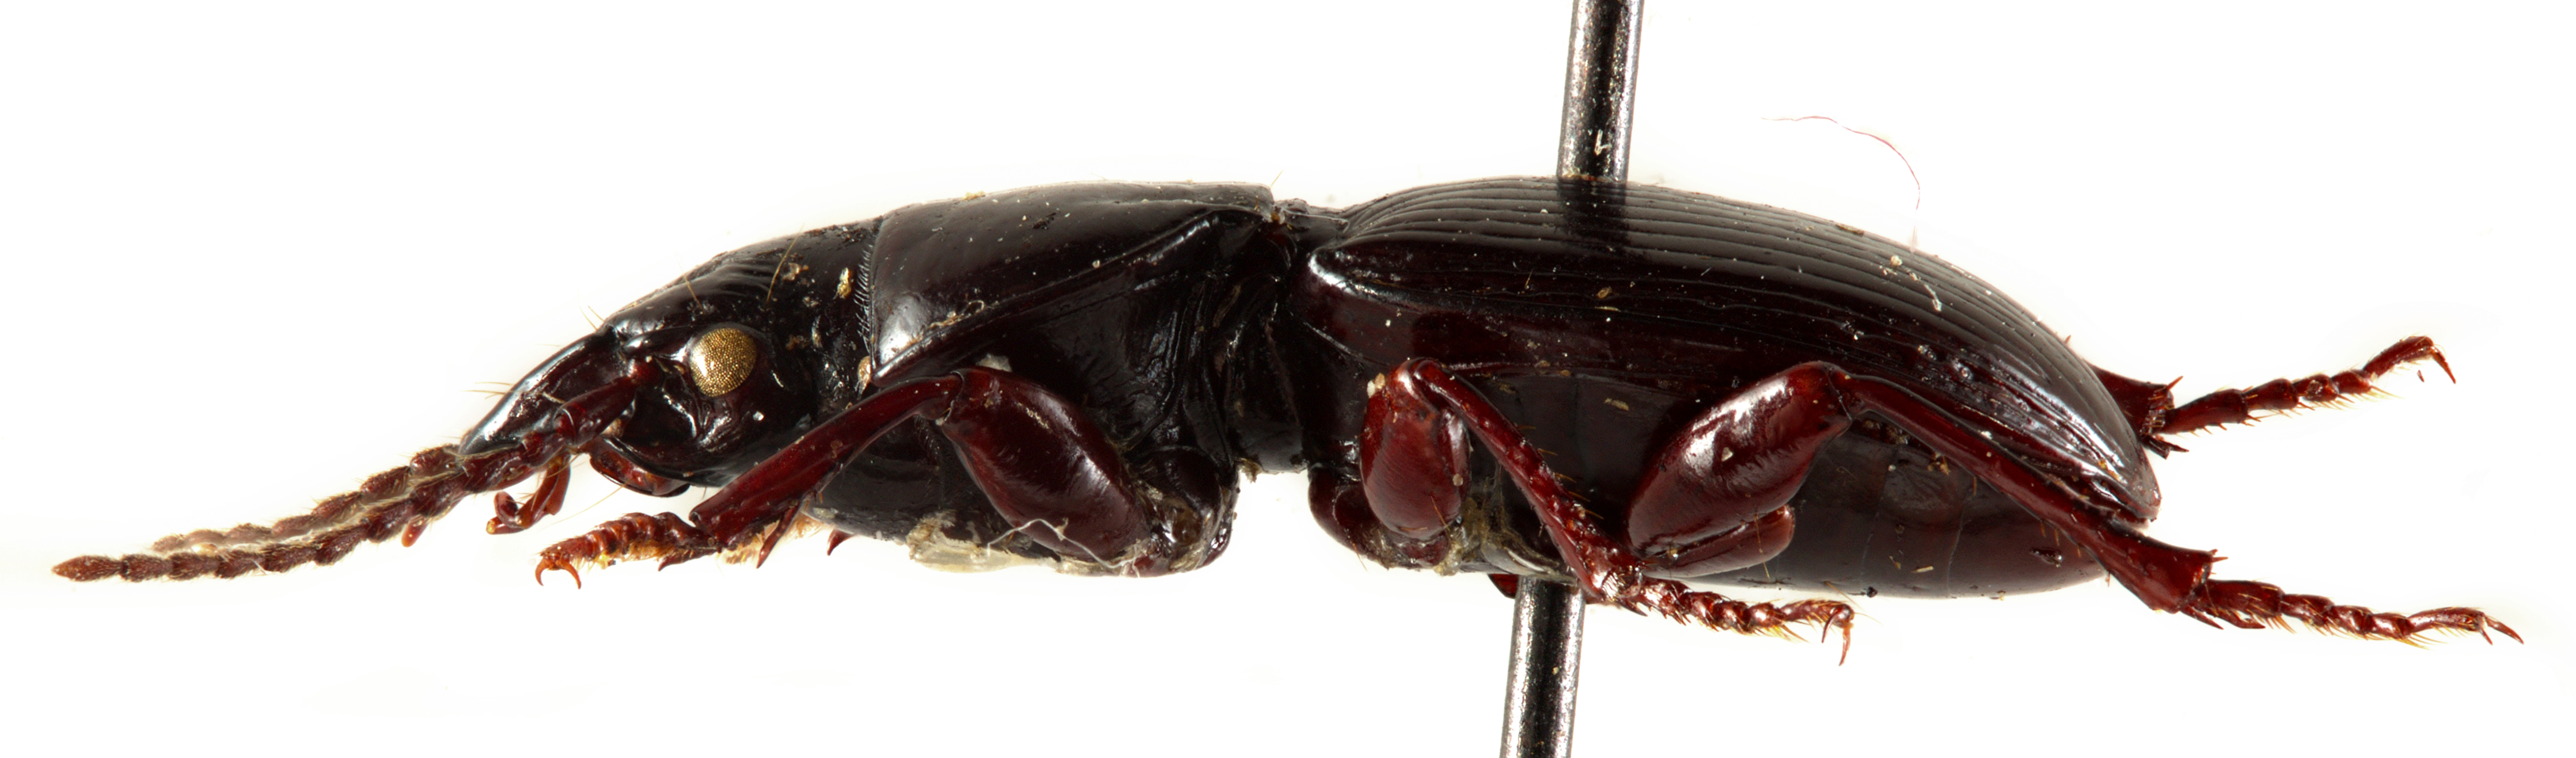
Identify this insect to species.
Molops piceus
